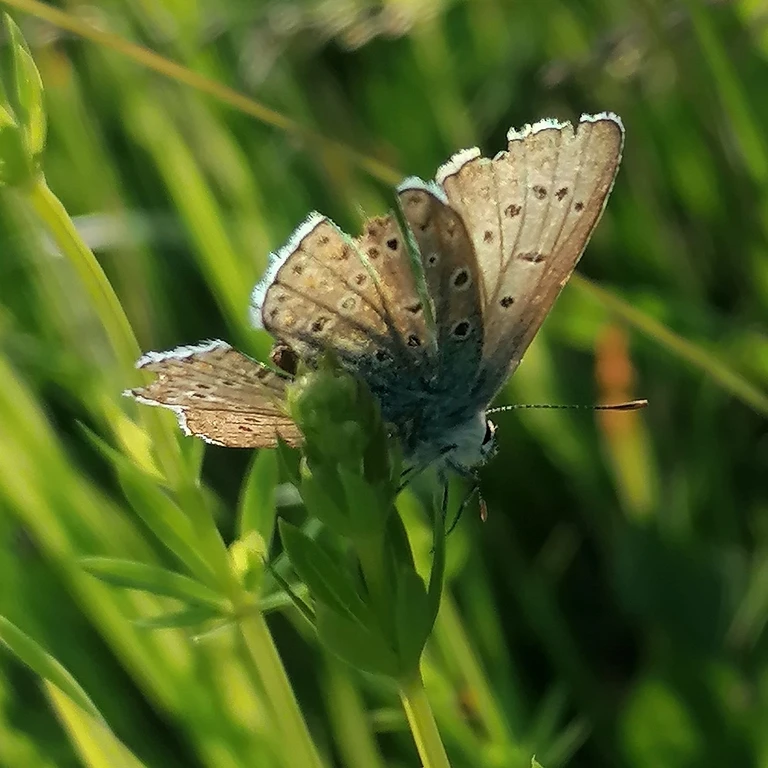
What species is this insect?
Polyommatus icarus
